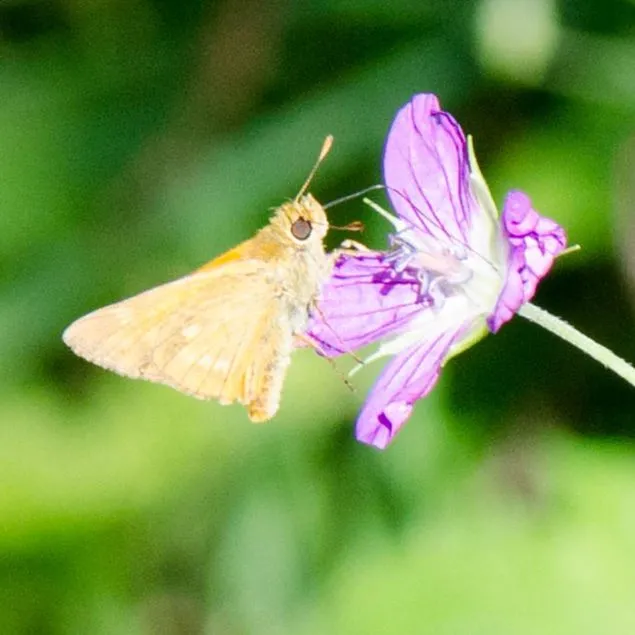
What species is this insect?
Ochlodes sylvanus (also Ochlodes venata)
